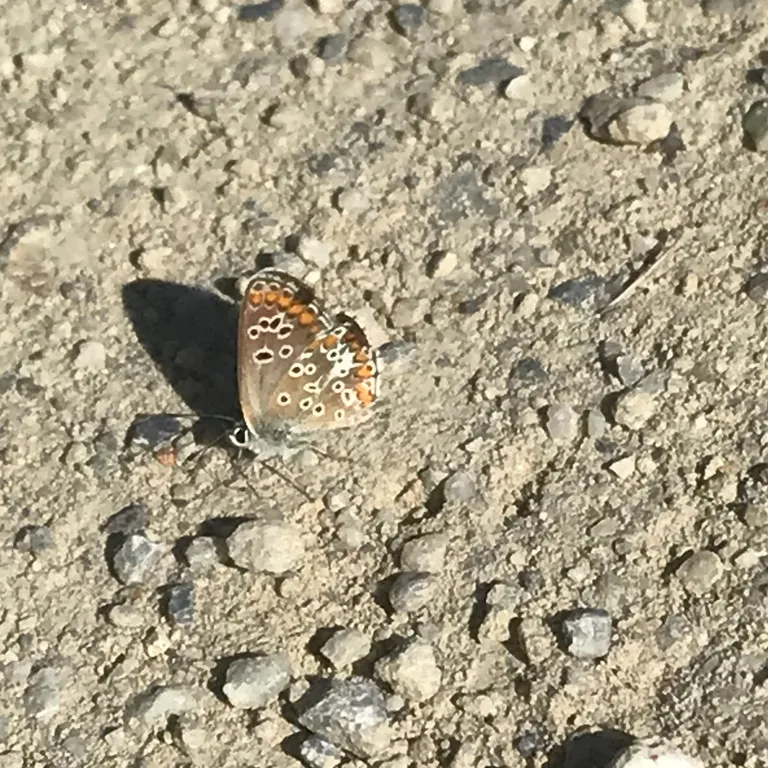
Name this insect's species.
Aricia agestis/artaxerxes
